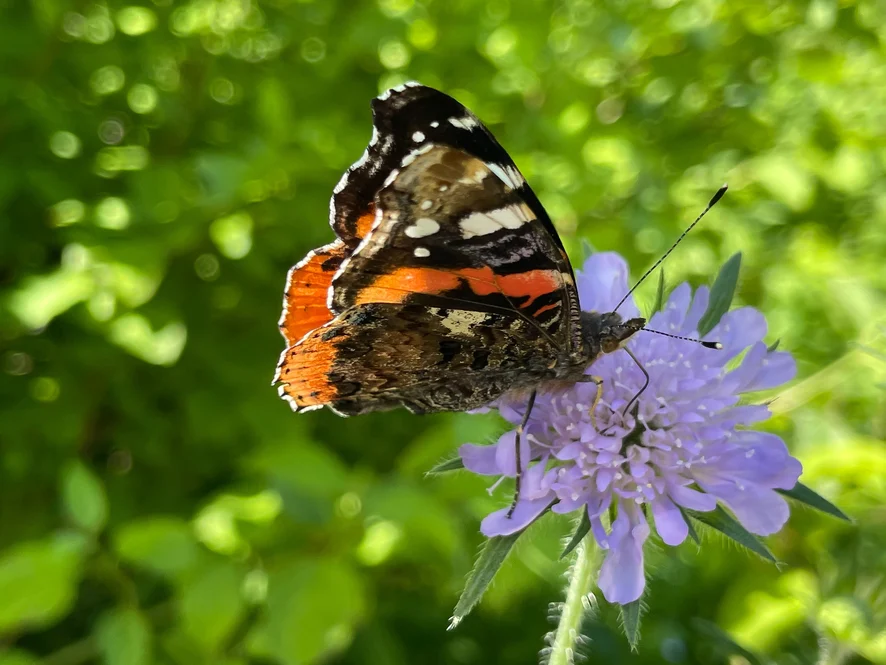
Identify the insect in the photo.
Vanessa atalanta
